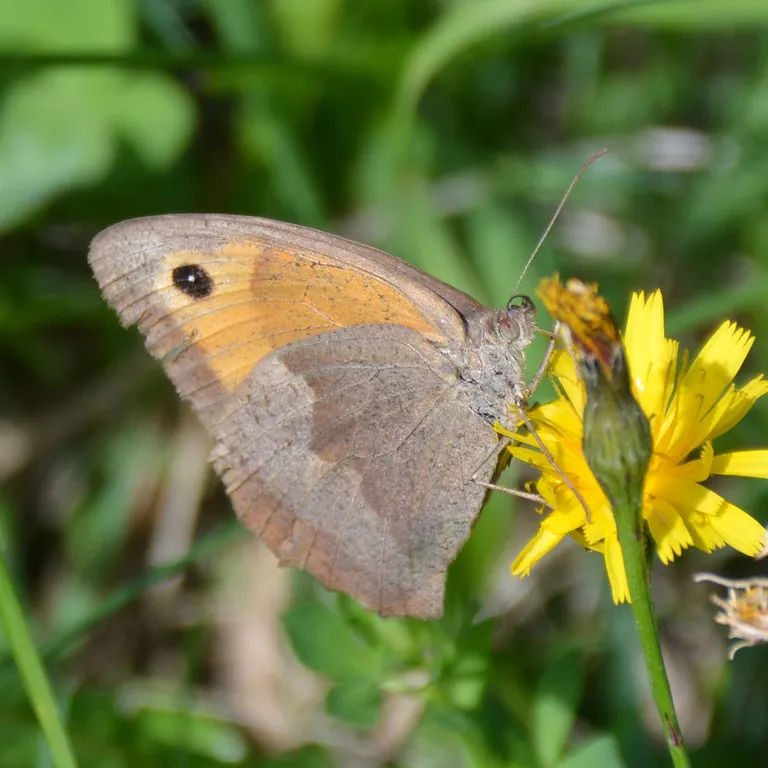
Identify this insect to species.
Maniola jurtina
